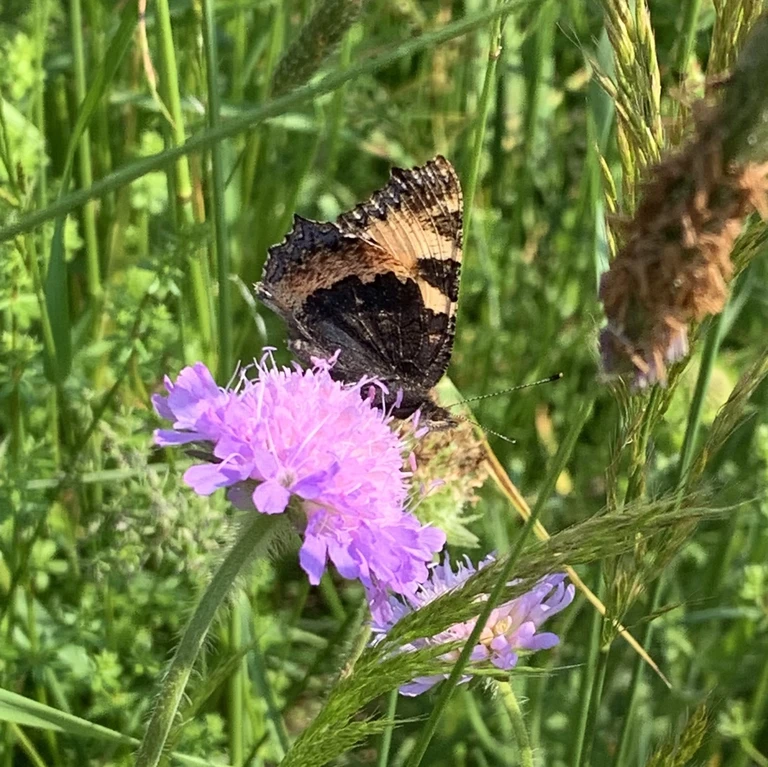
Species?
Aglais urticae
